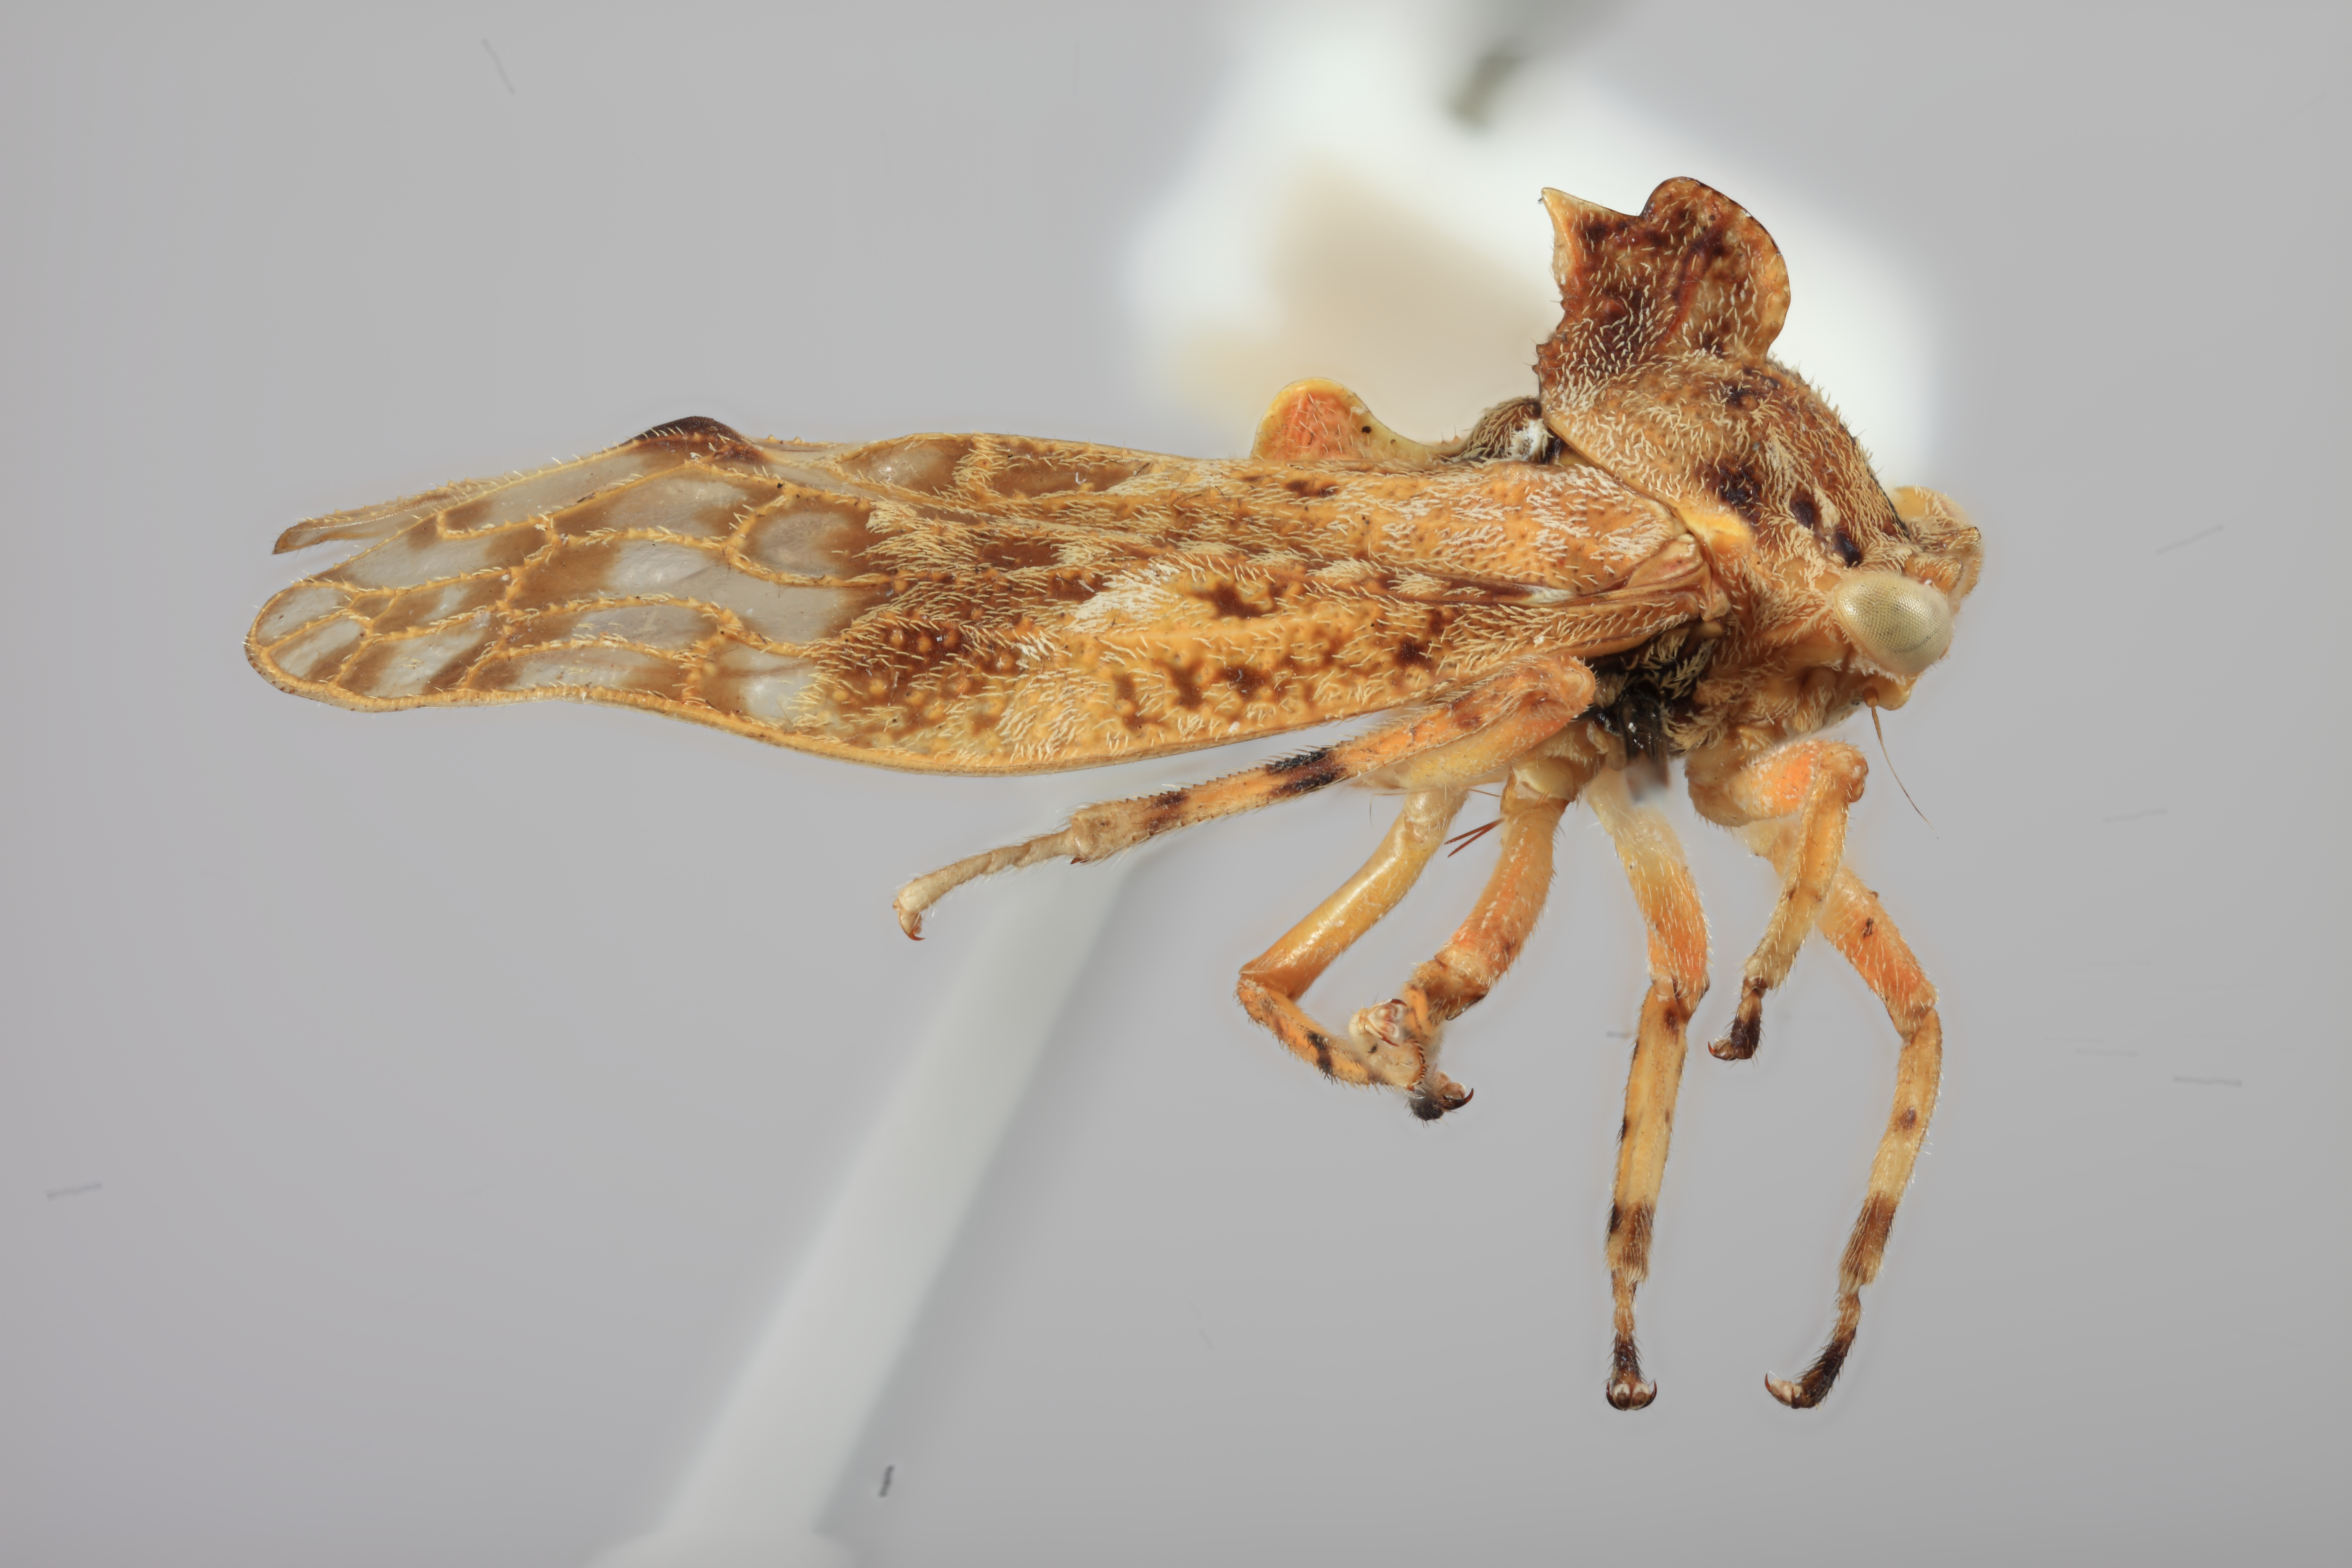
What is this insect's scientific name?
Smergotomia clairae
